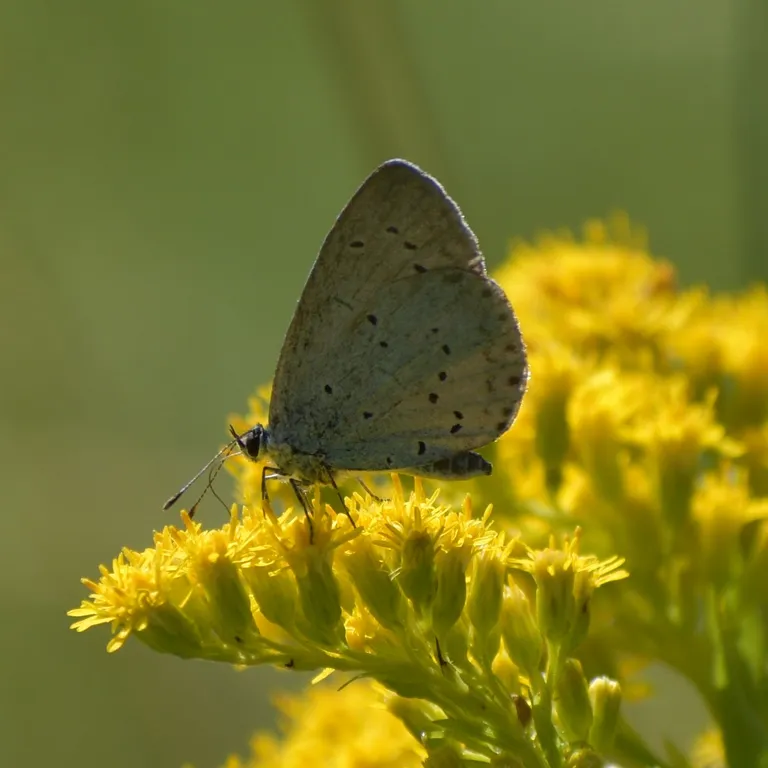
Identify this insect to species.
Celastrina argiolus
